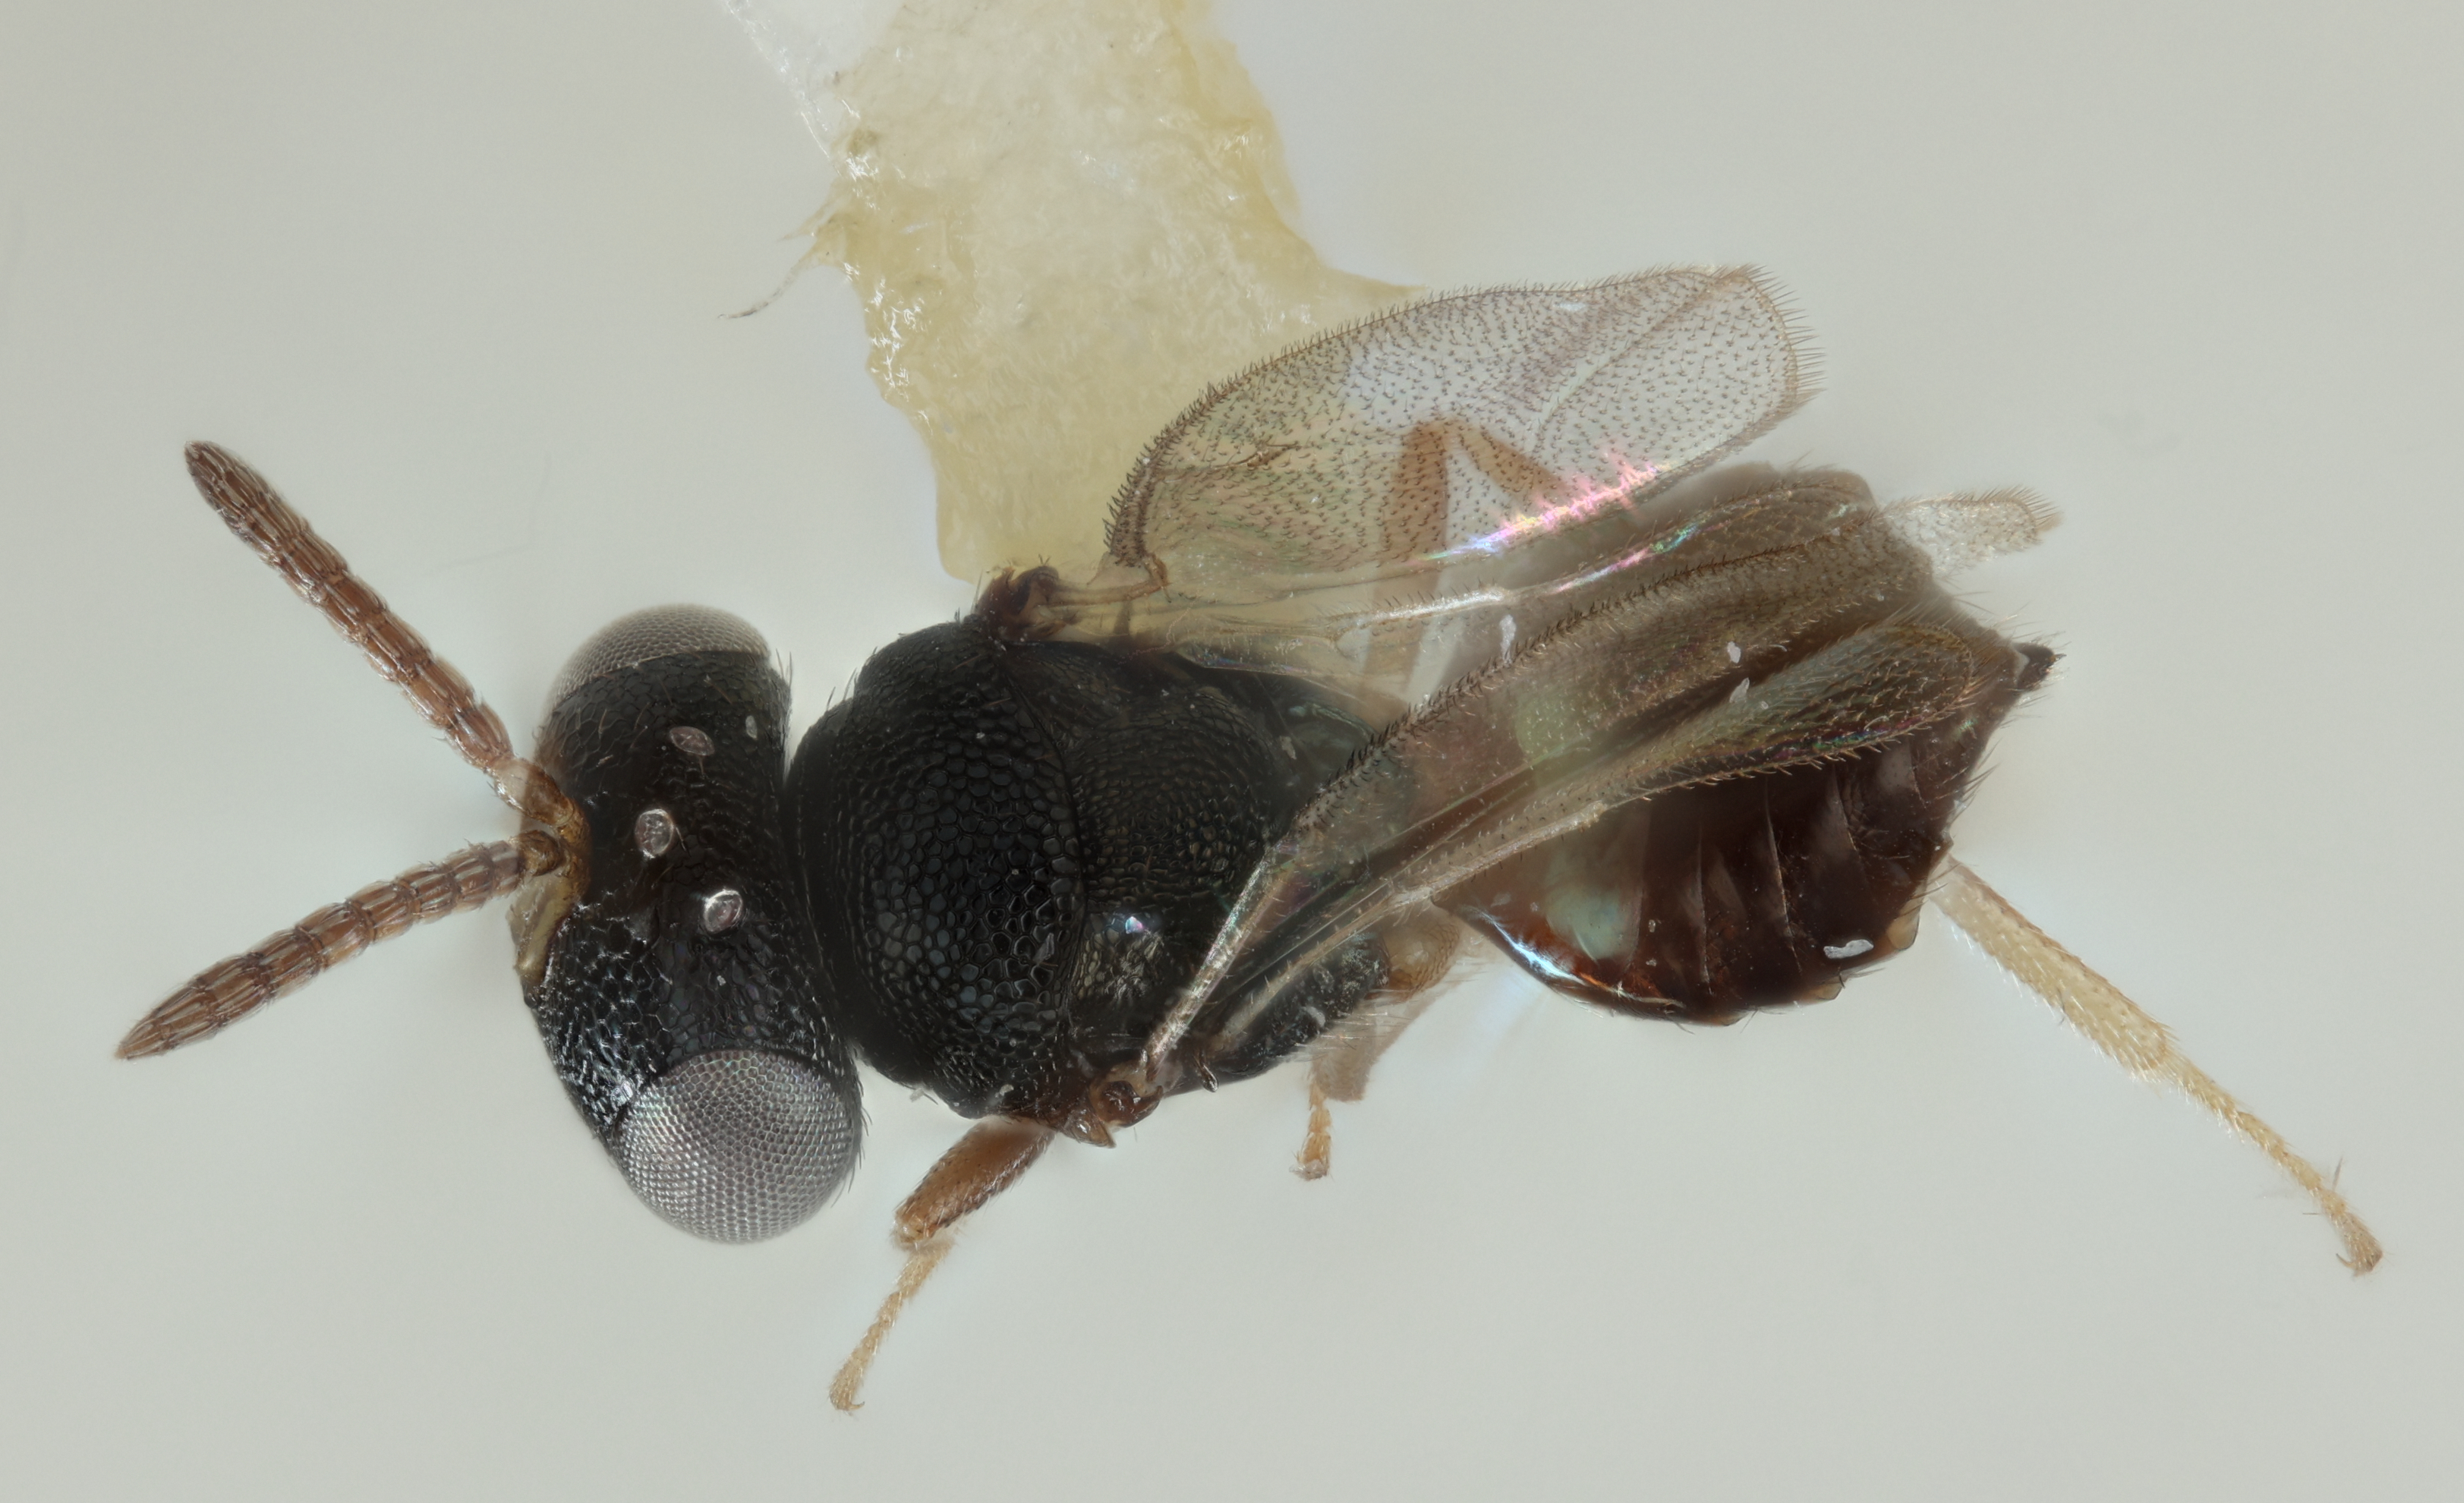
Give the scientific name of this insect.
Apsilocera breviscapus
